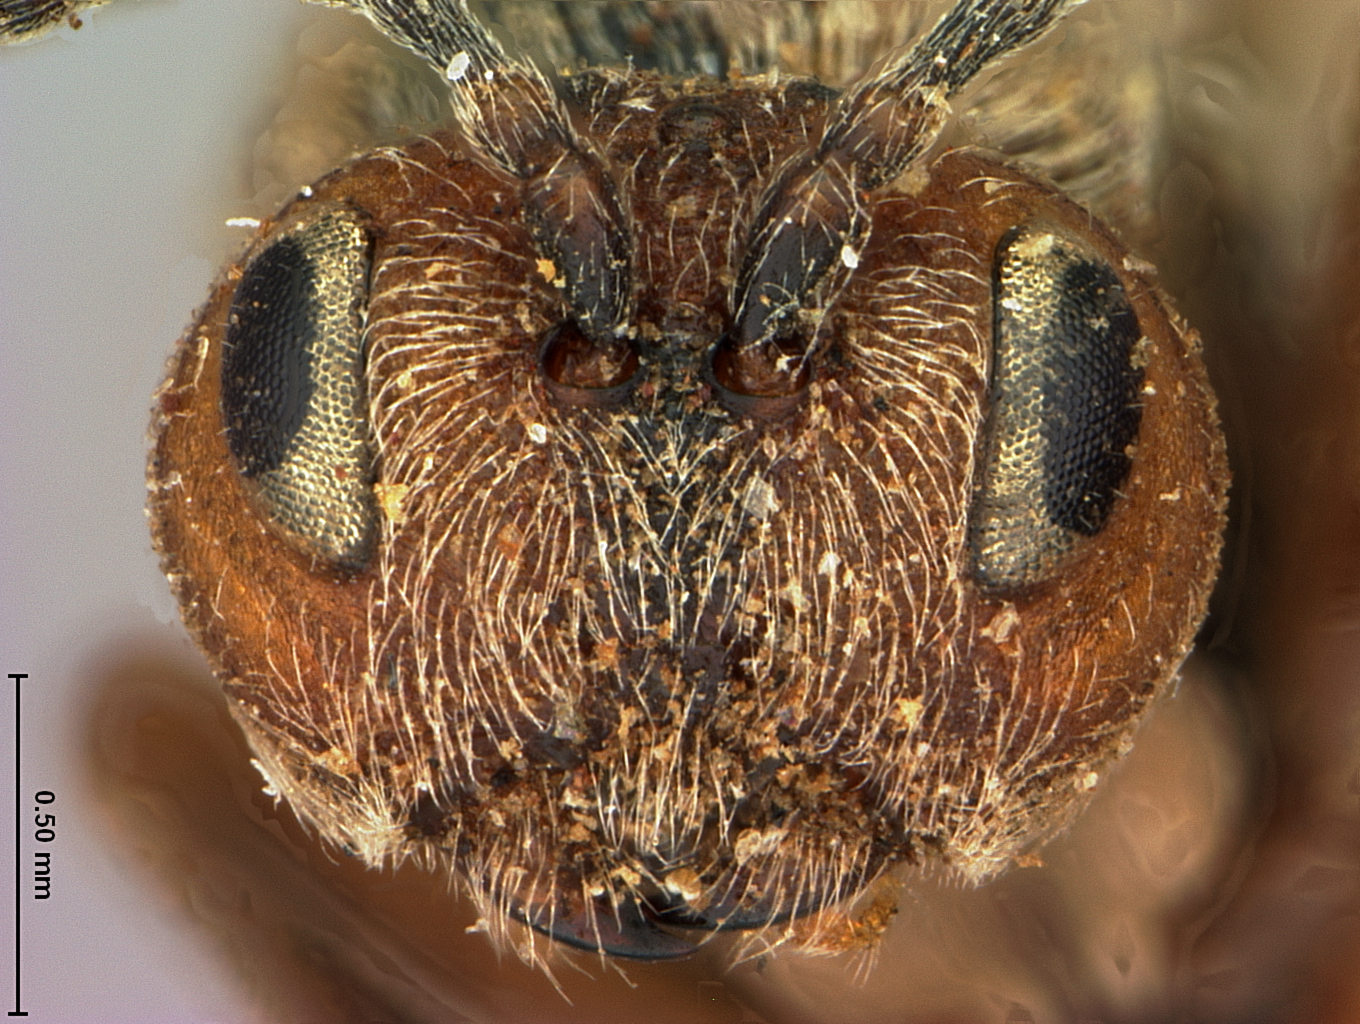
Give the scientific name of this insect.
Callirhytis hartmani
